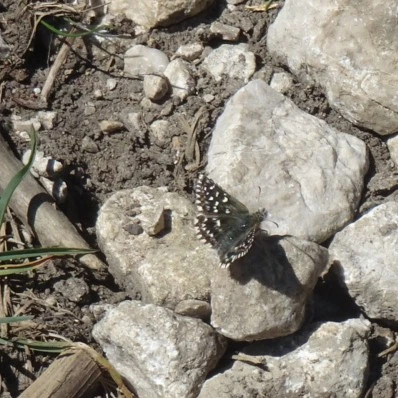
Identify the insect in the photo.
Pyrgus malvae
